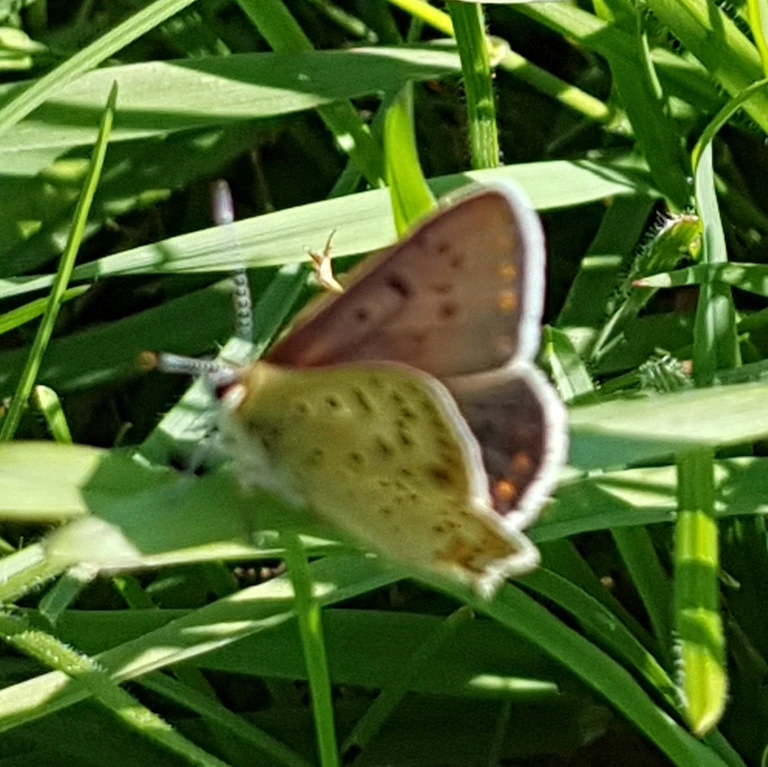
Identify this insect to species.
Lycaena tityrus (also Loweia tityrus)
